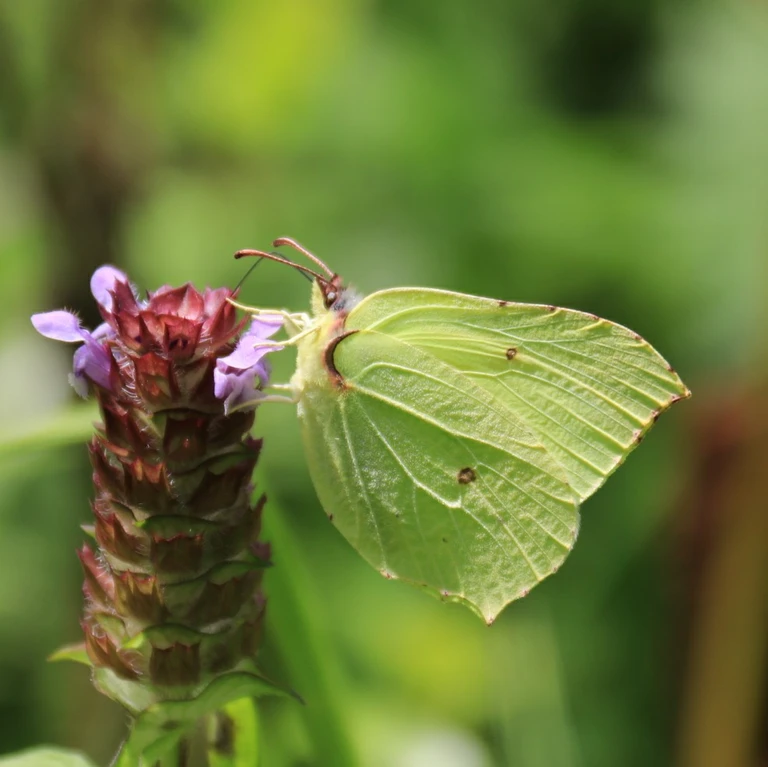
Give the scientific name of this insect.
Gonepteryx rhamni
